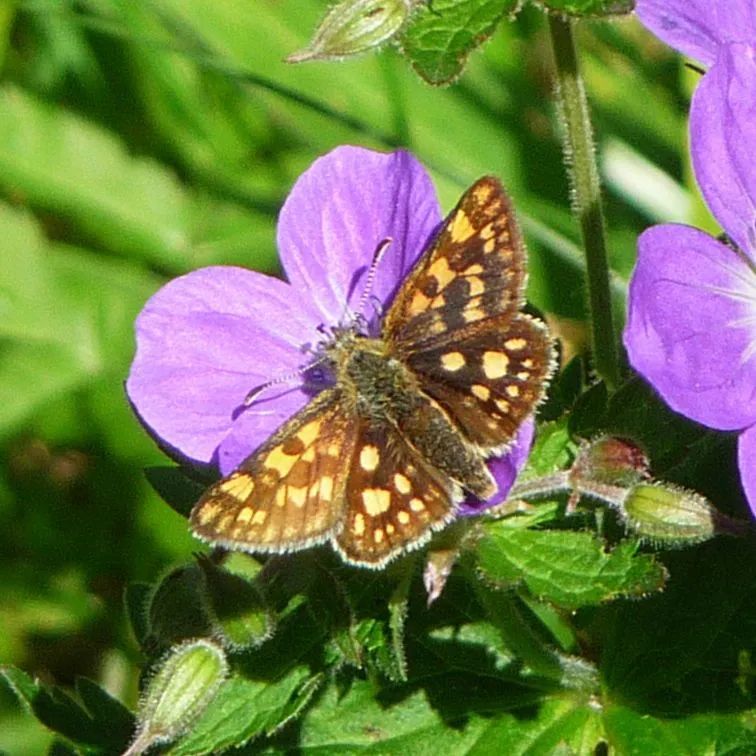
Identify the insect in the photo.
Carterocephalus palaemon
